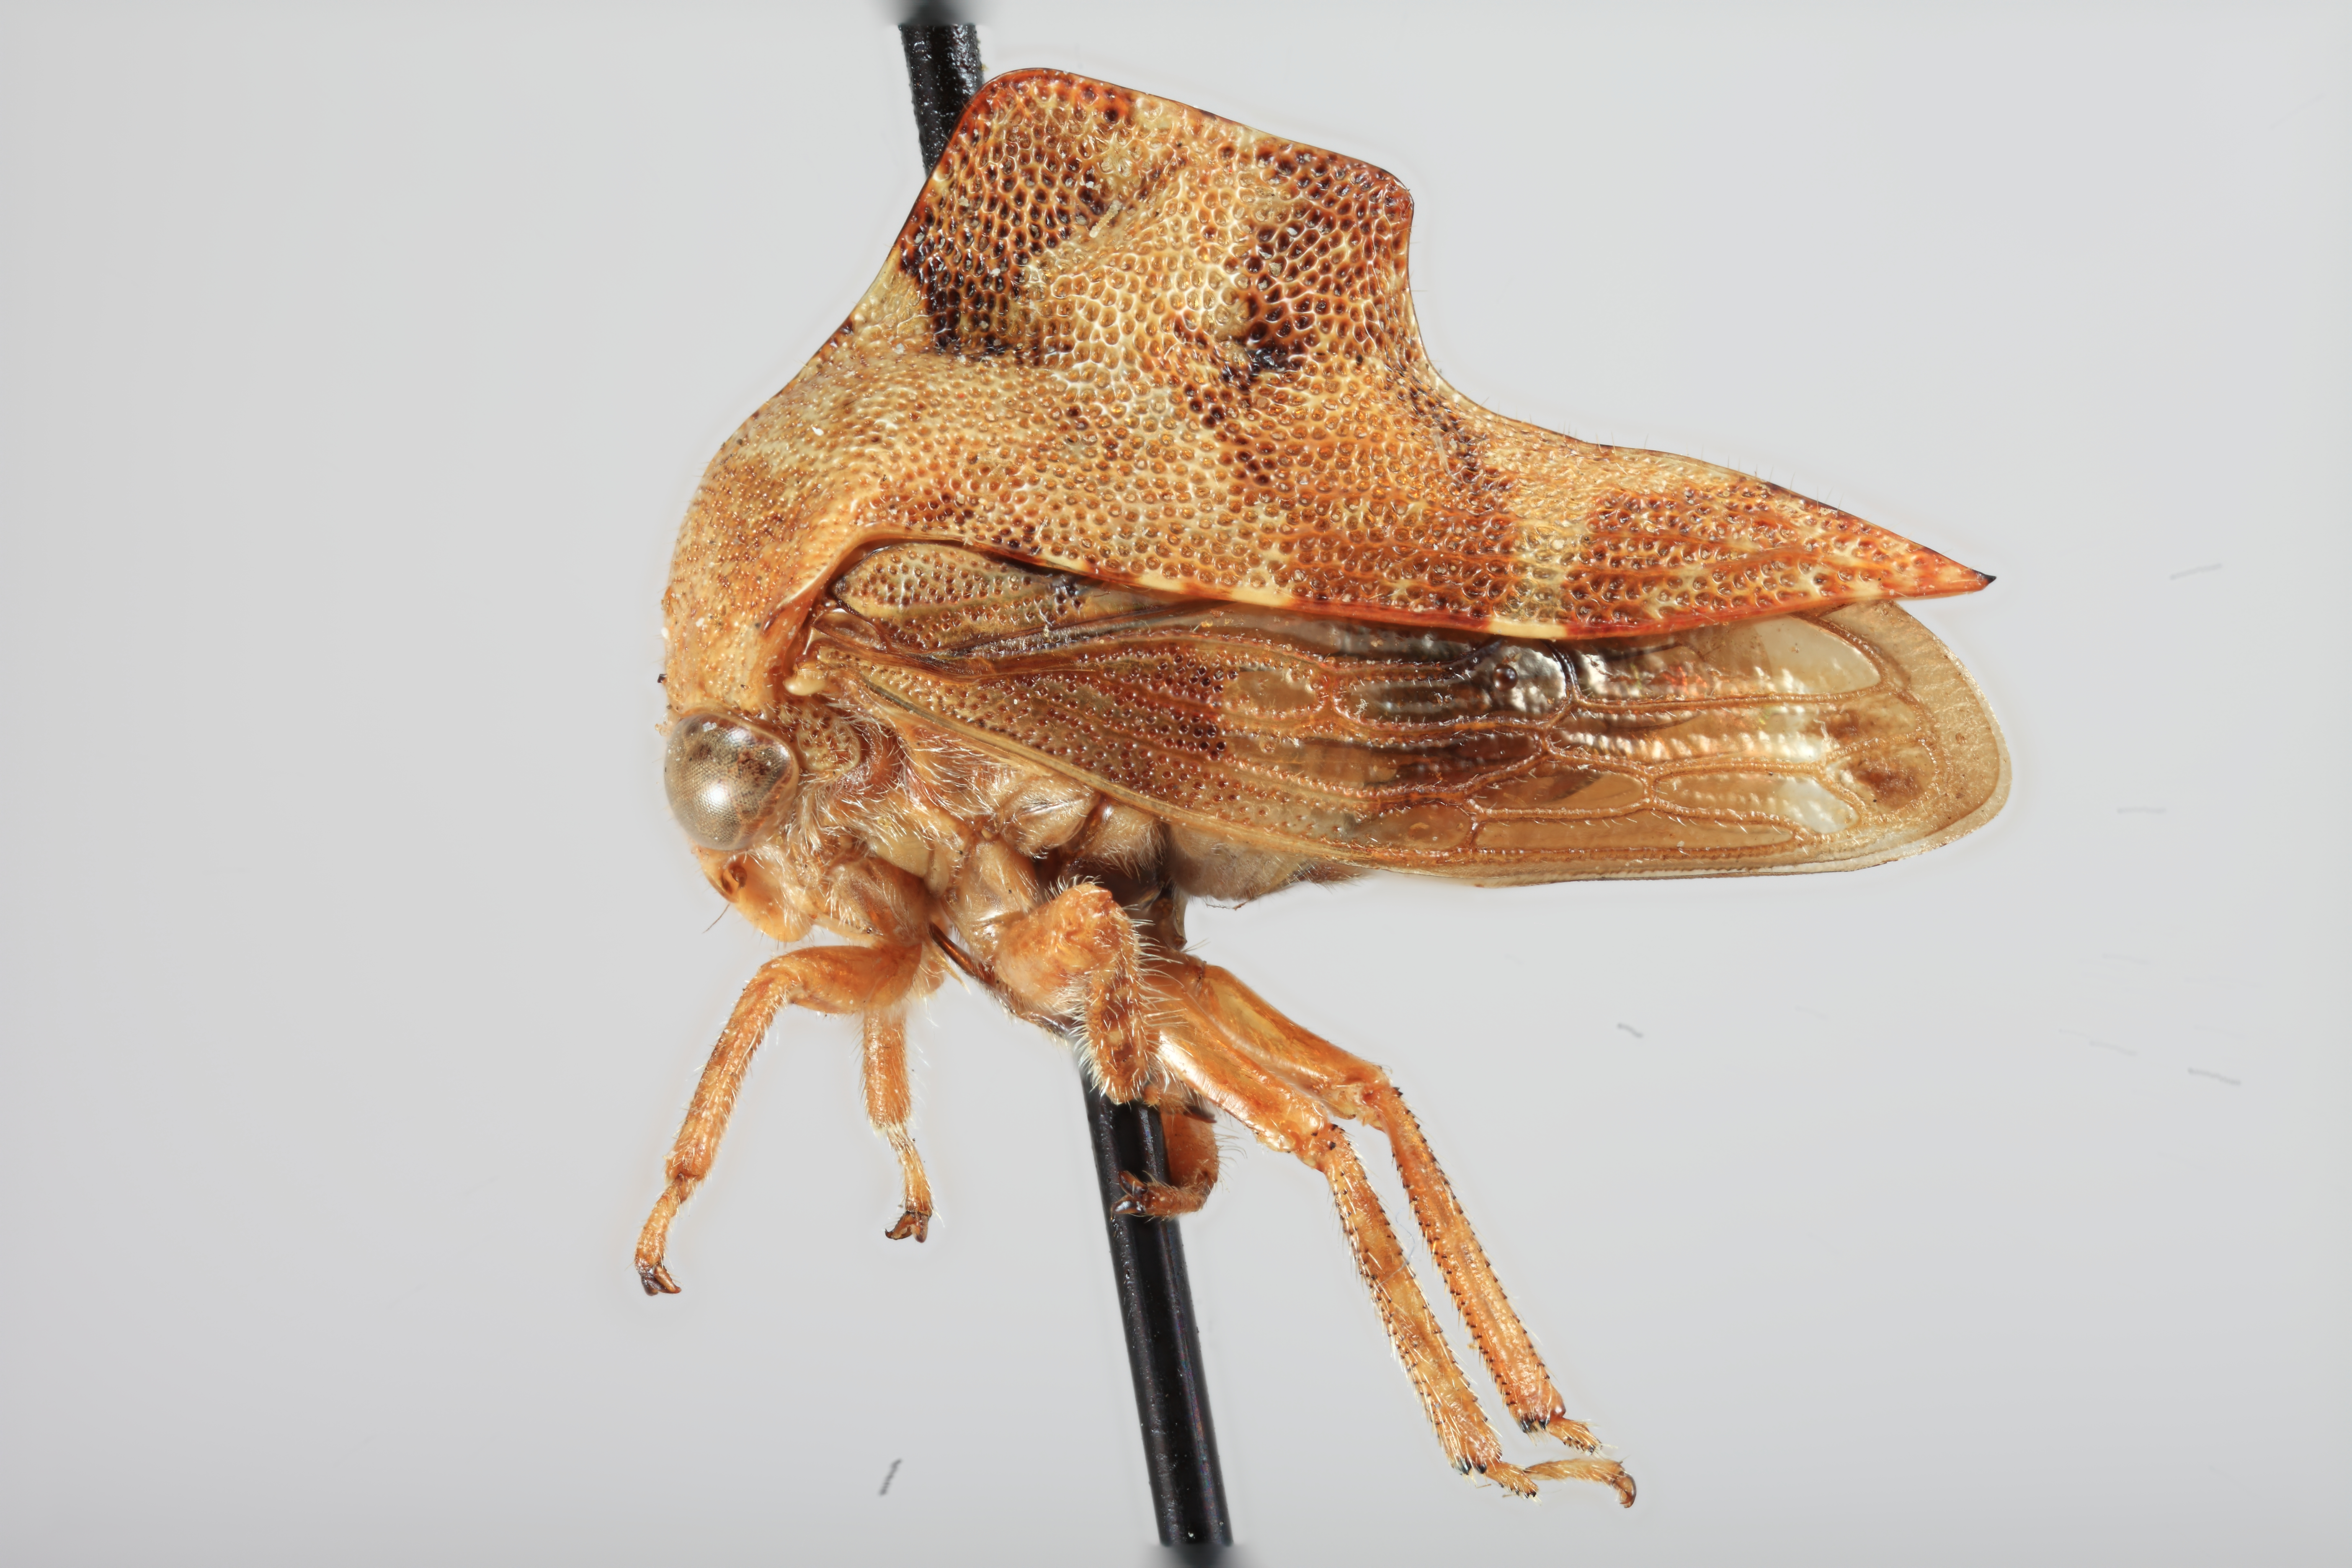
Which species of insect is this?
Telamona balli
